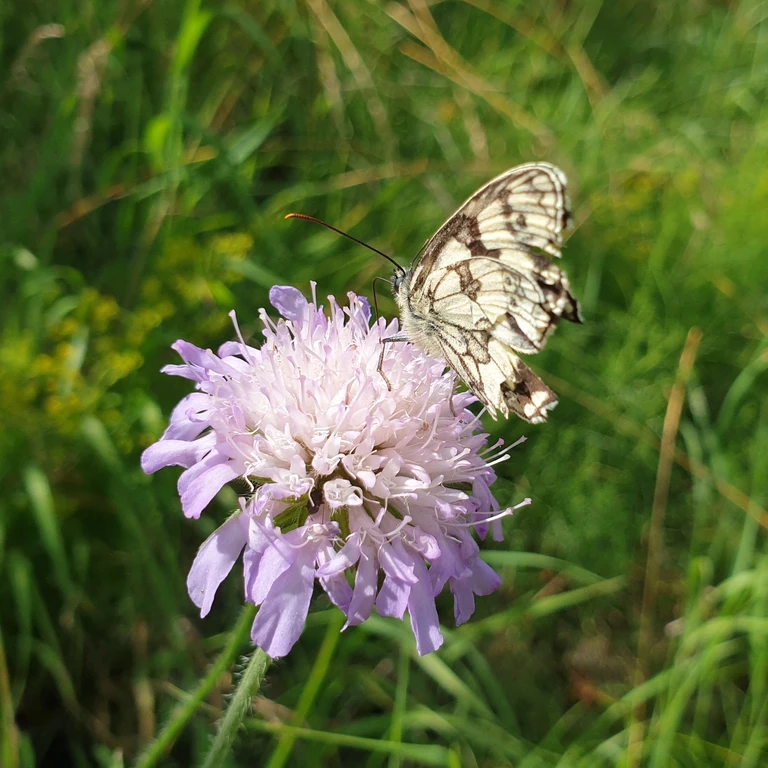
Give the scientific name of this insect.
Melanargia galathea
